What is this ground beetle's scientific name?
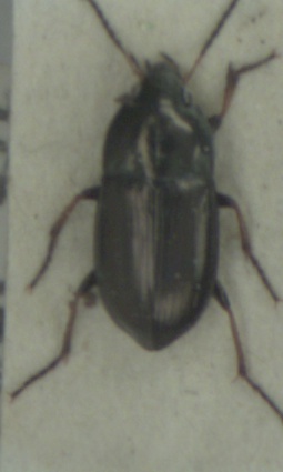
Amara plebeja
